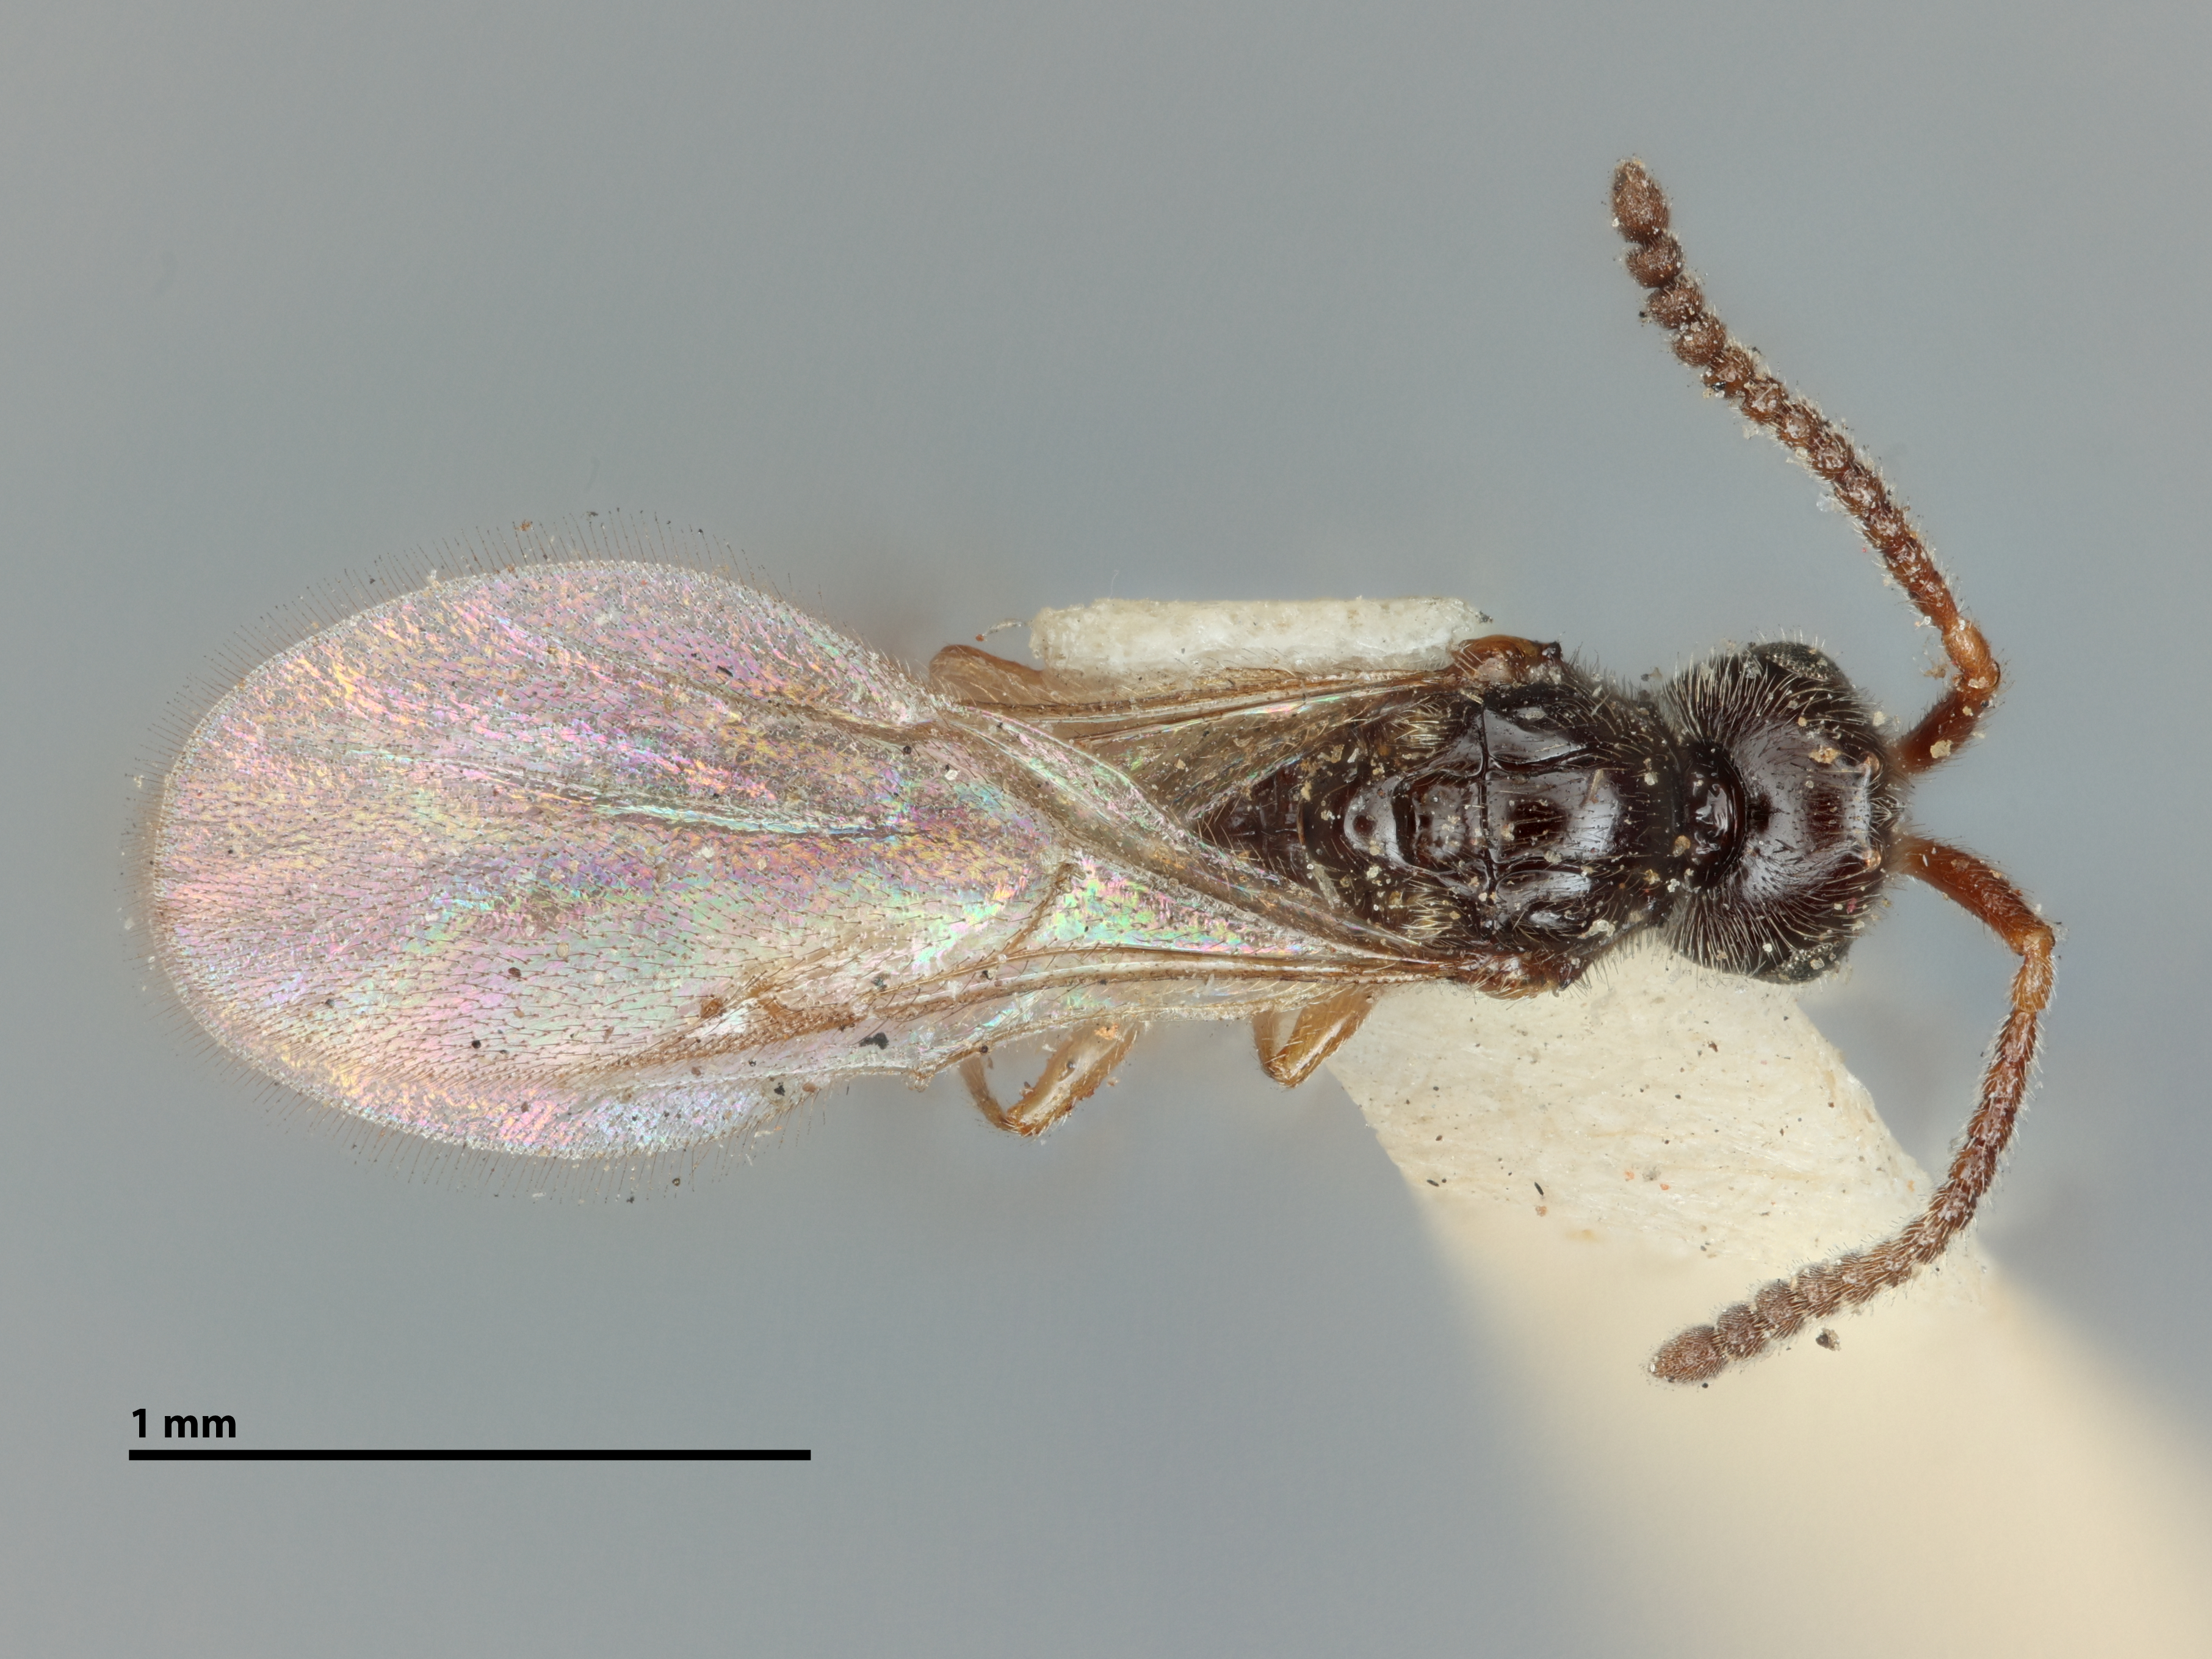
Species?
Aclista californica
